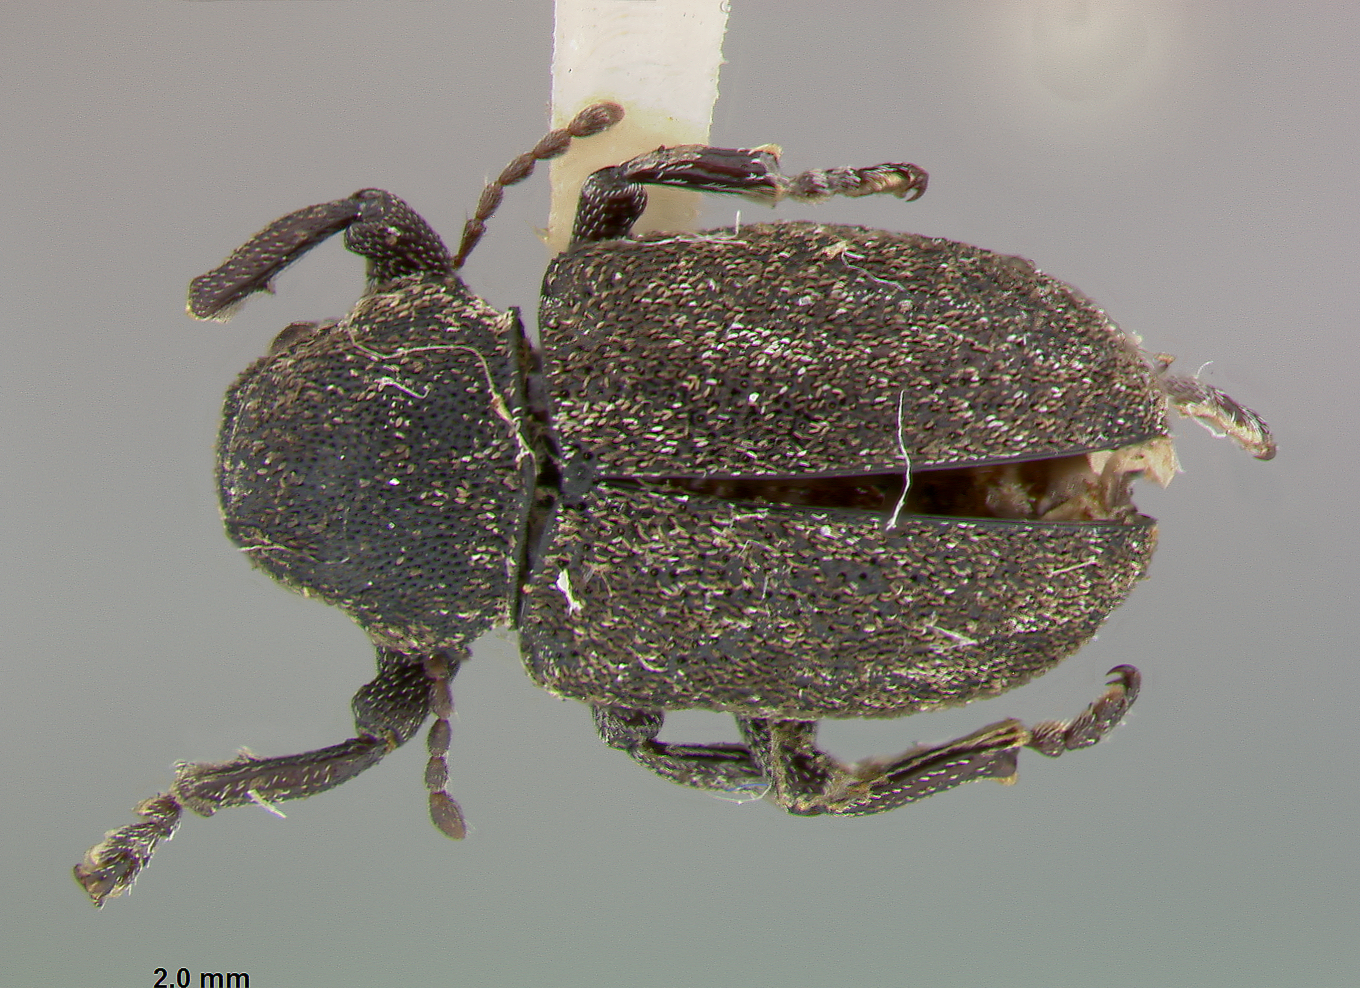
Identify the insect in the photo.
Myochrous ranella
